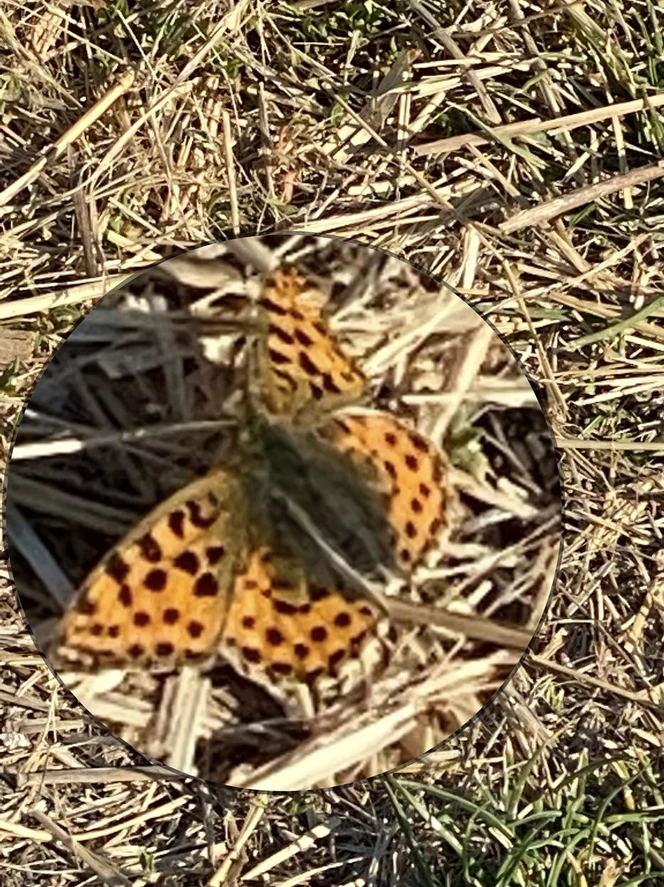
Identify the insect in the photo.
Issoria lathonia
